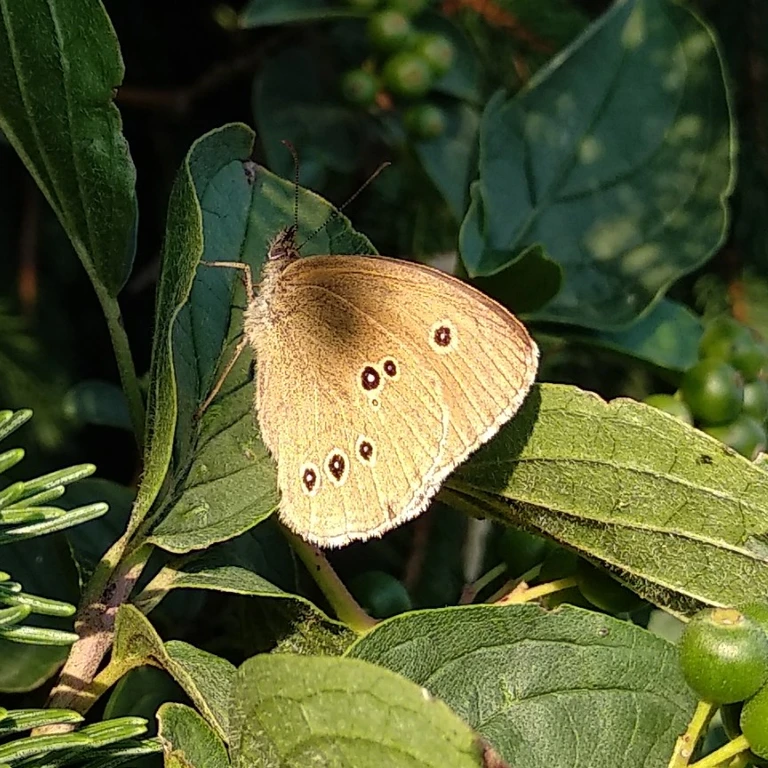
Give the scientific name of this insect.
Aphantopus hyperantus
